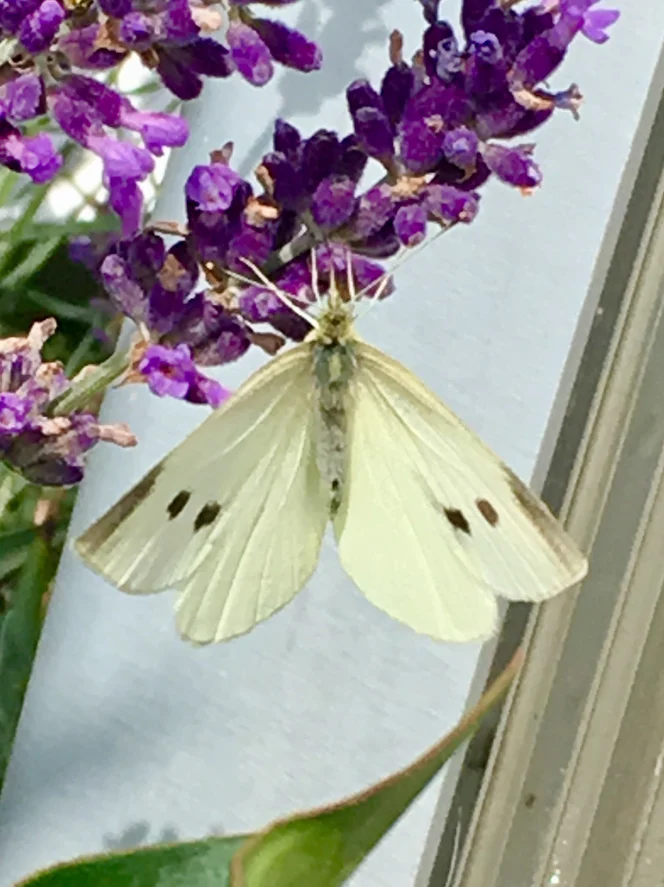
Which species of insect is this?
Pieris rapae
